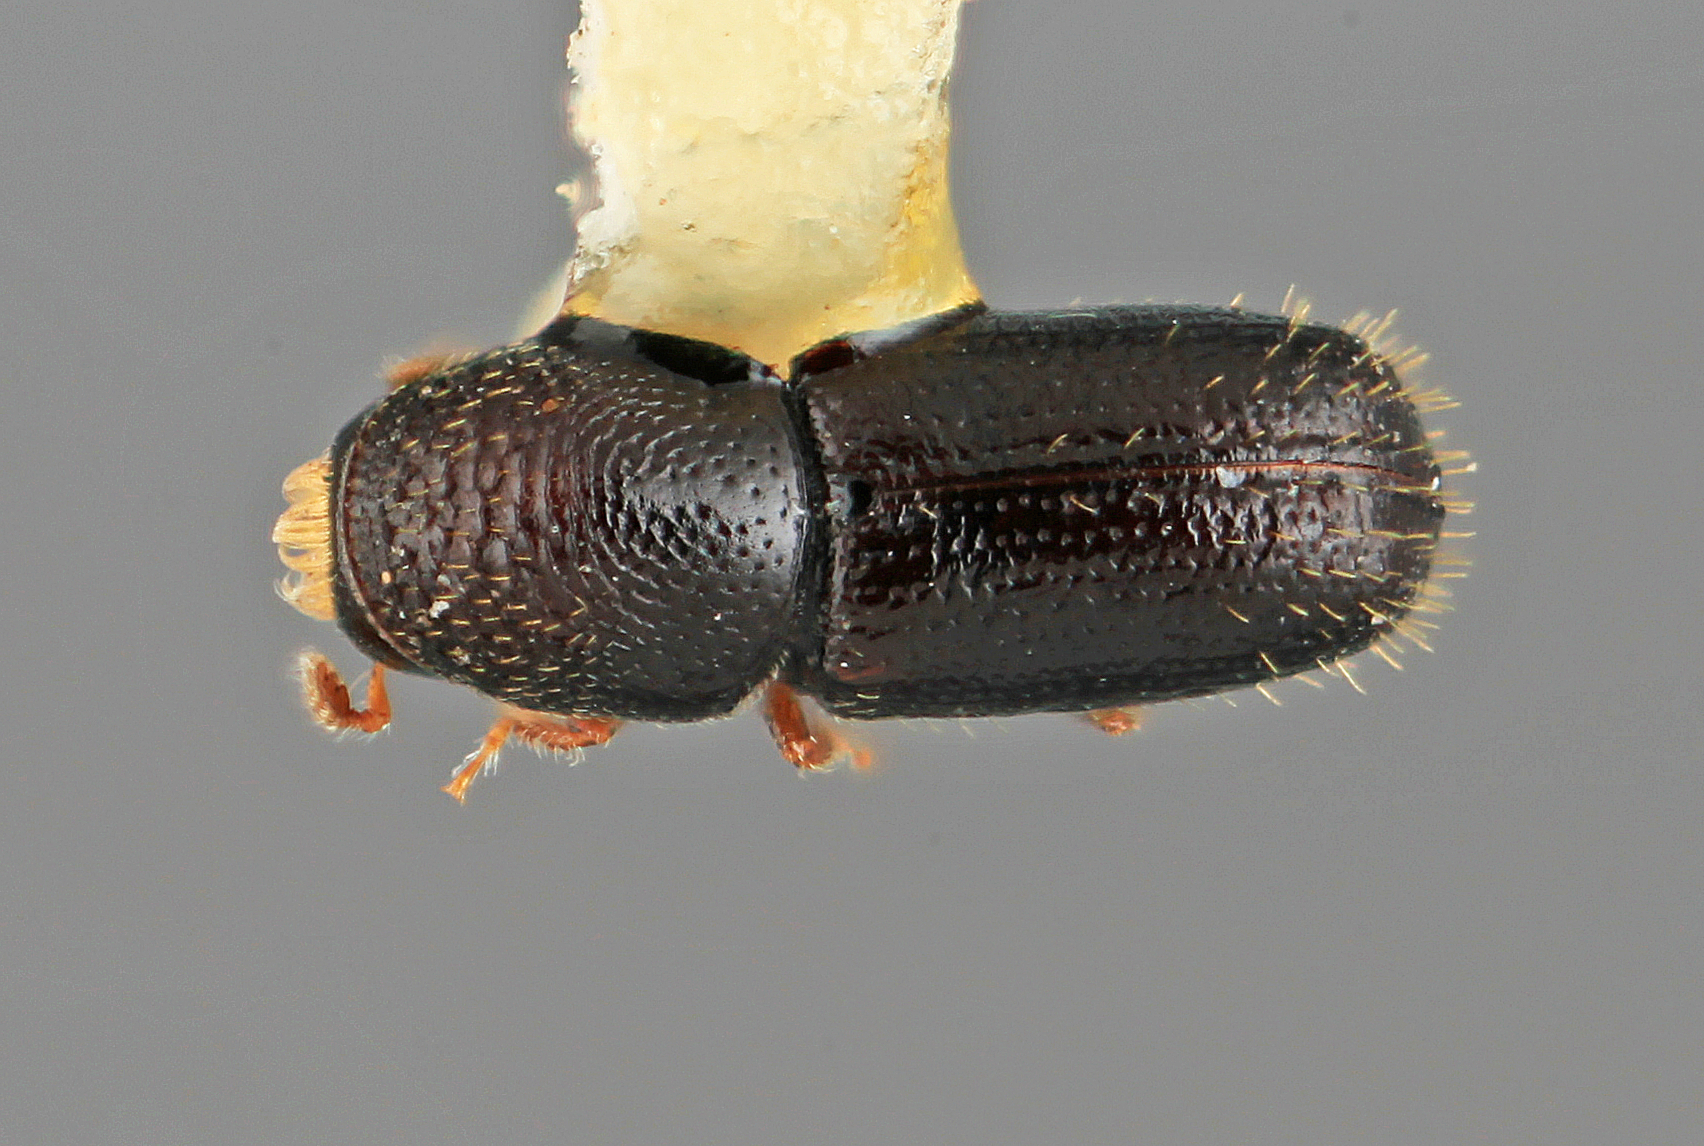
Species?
Pityophthorus parilis
